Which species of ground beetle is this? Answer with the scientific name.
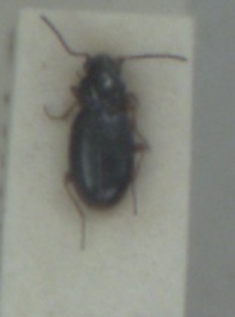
Bembidion gilvipes
